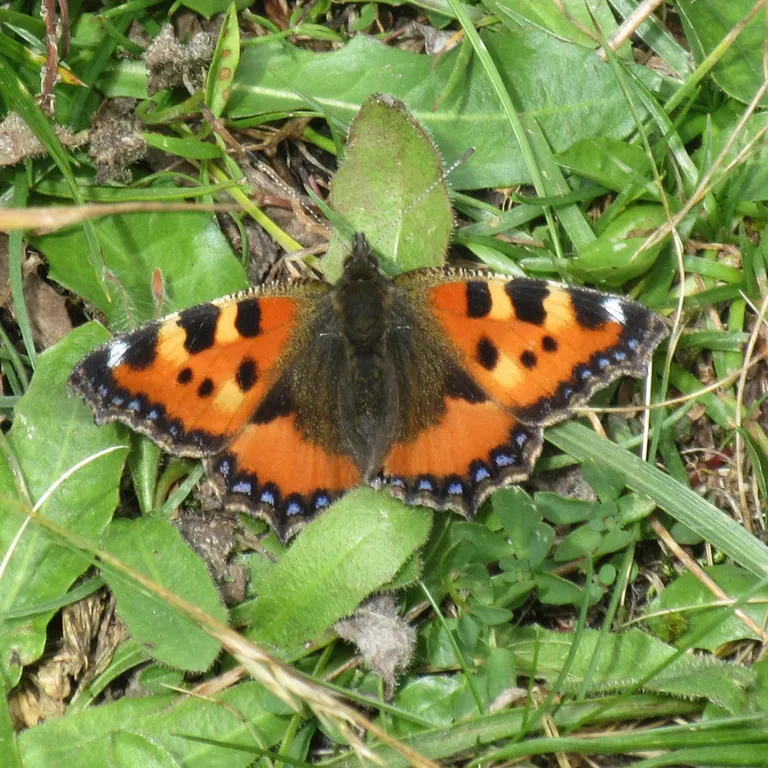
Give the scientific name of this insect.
Aglais urticae
